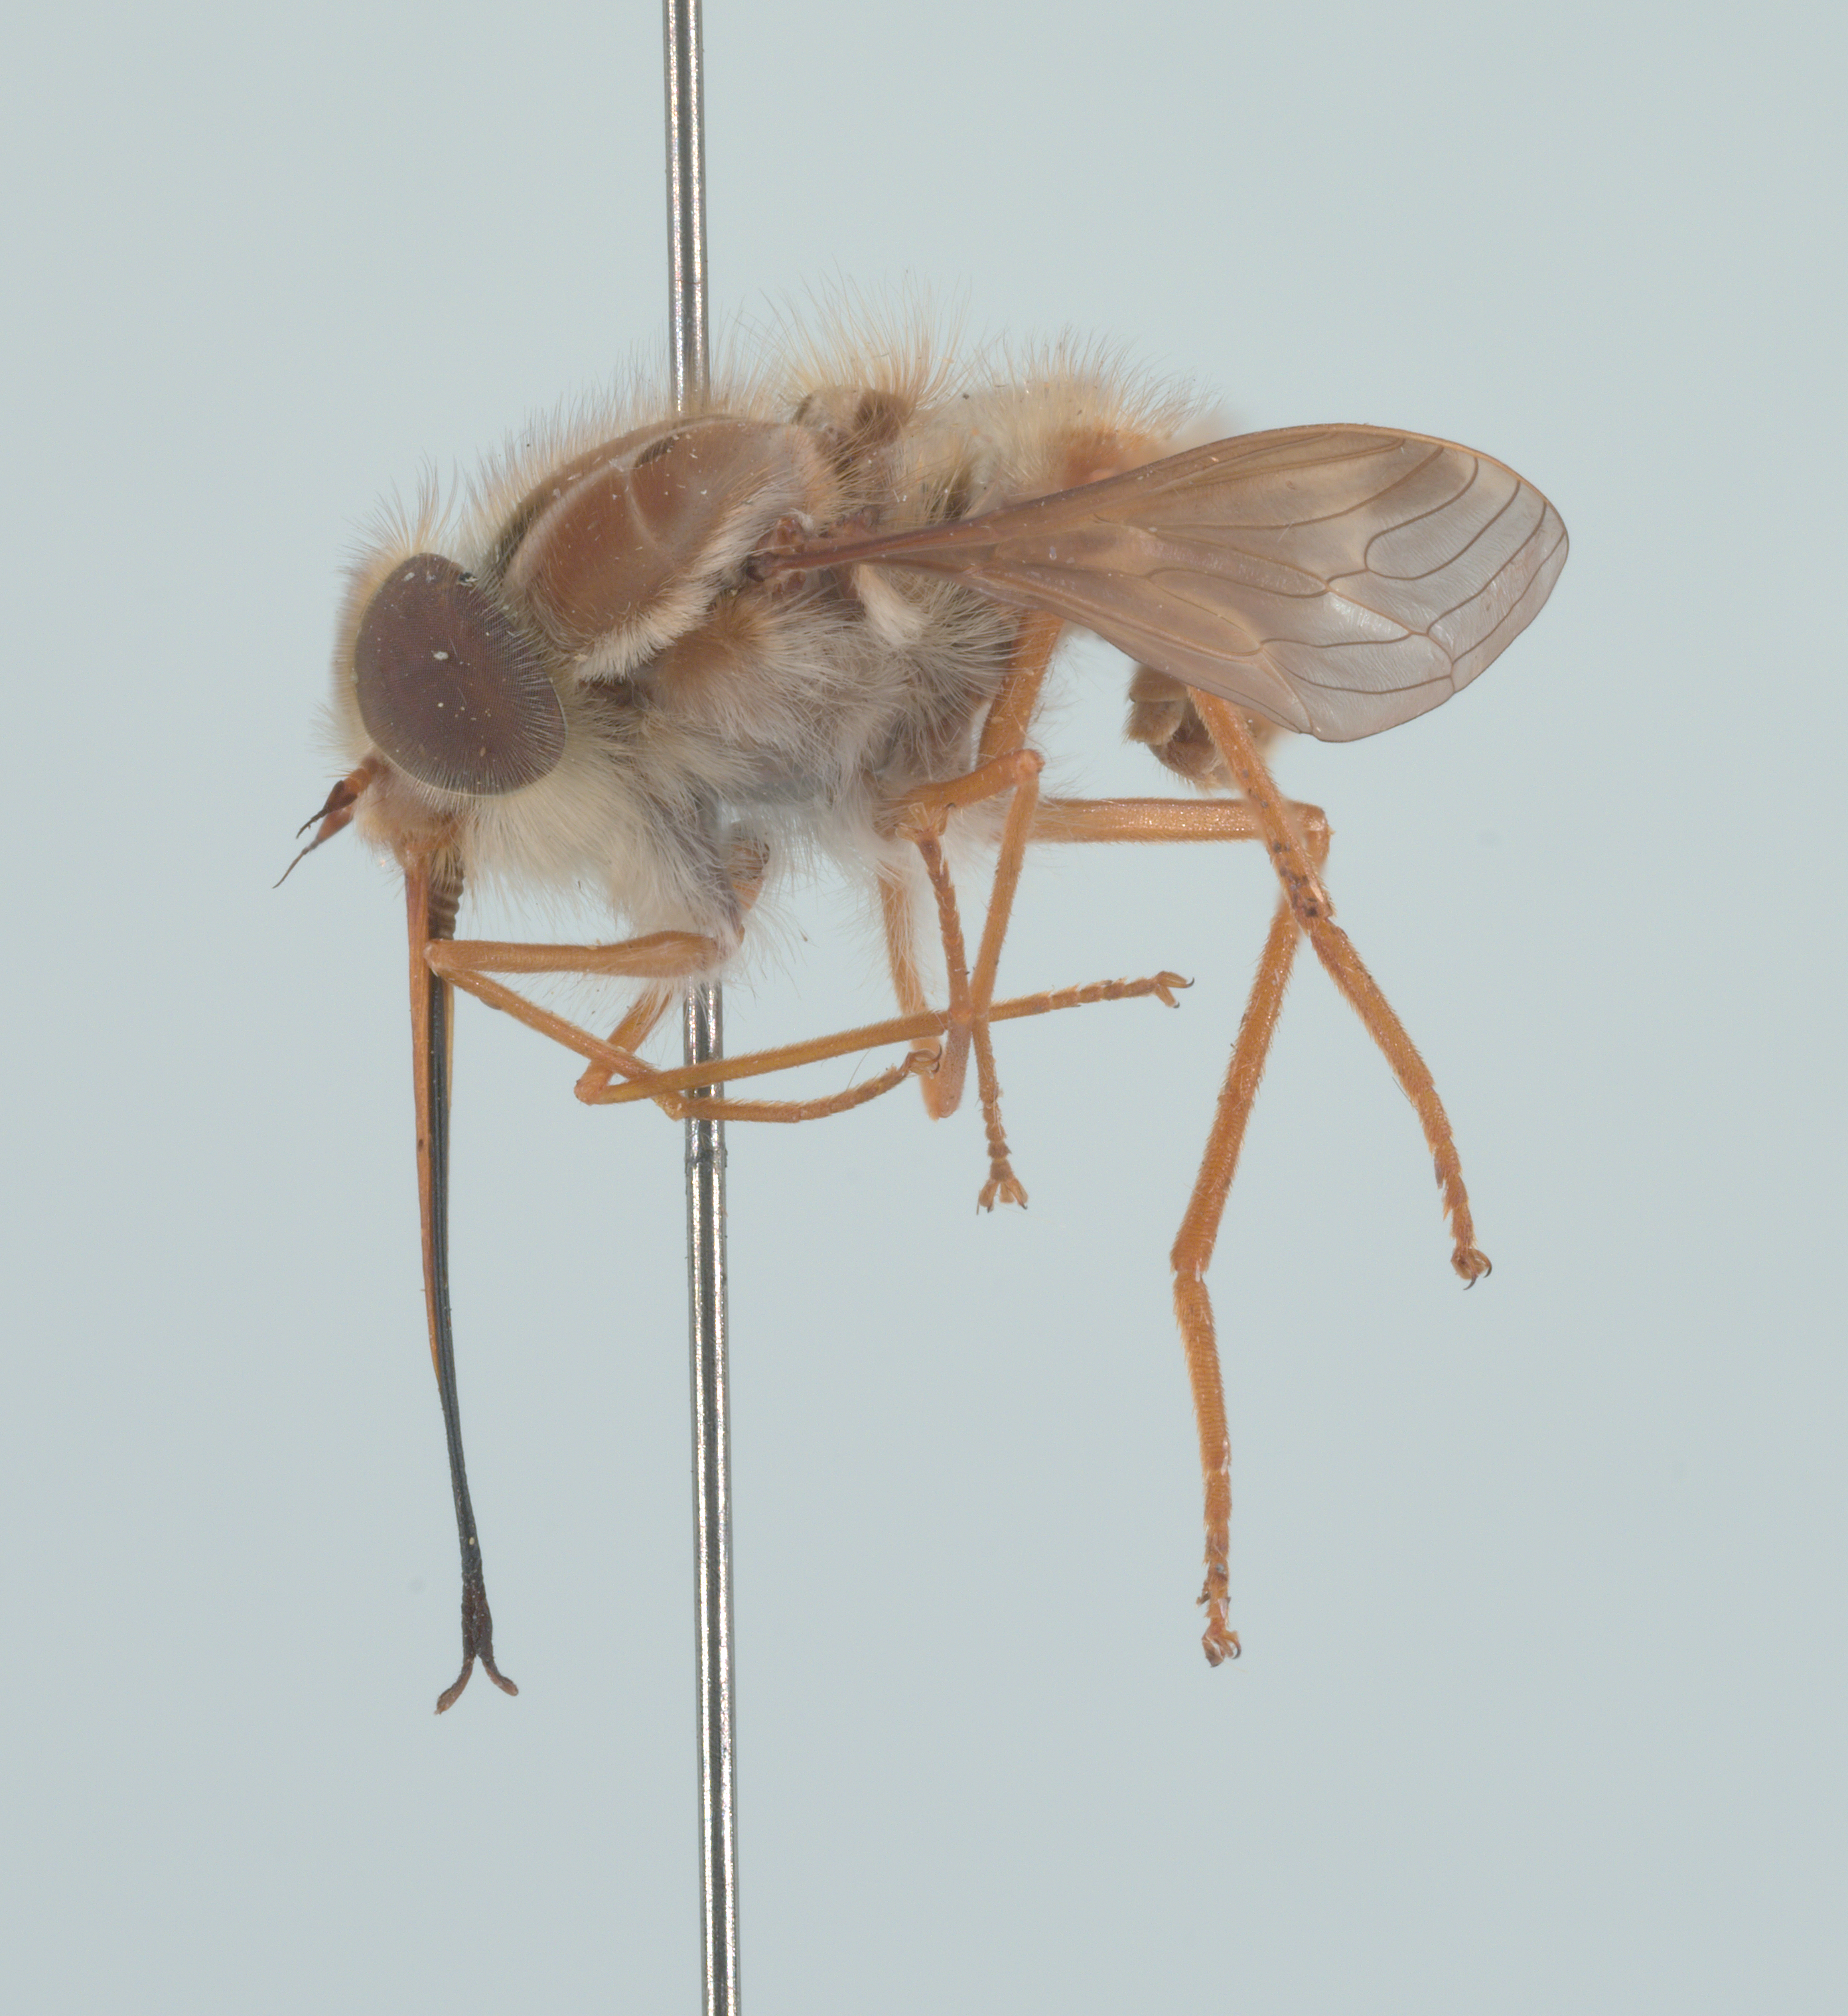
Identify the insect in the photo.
Hirmoneura nubipennis (also Trichophthalma nubipennis)
